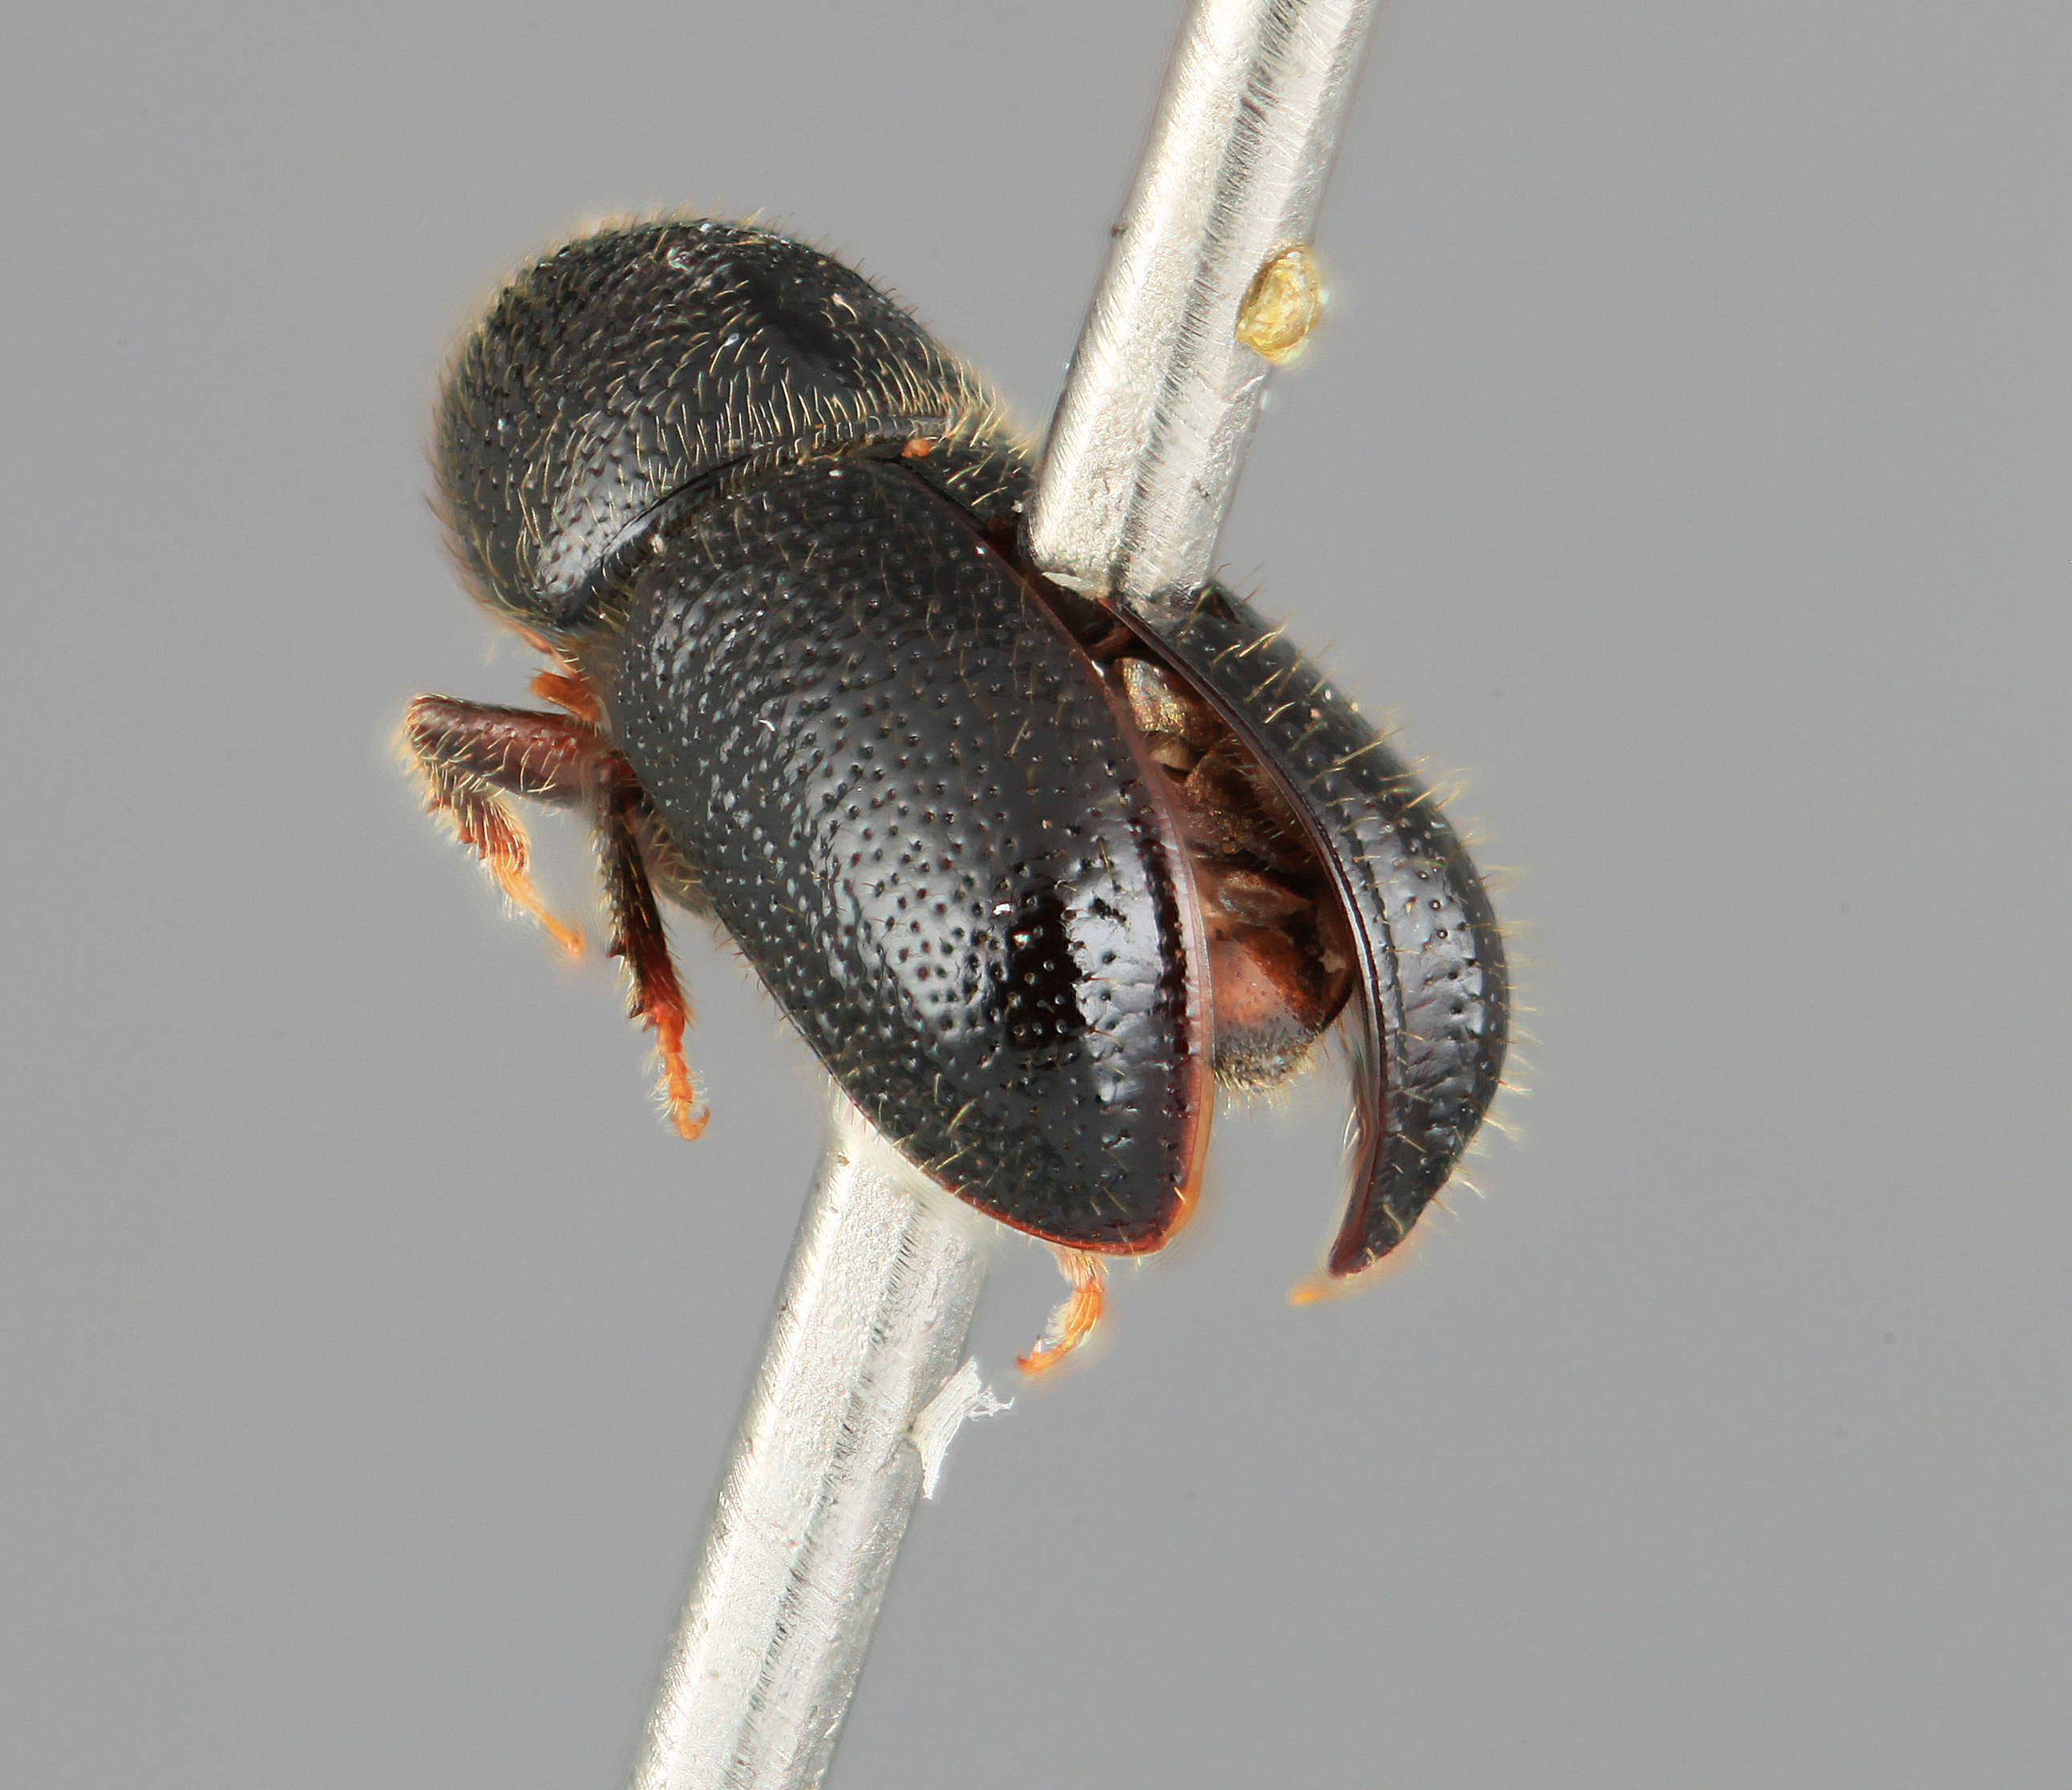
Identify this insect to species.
Conophthorus echinatae
